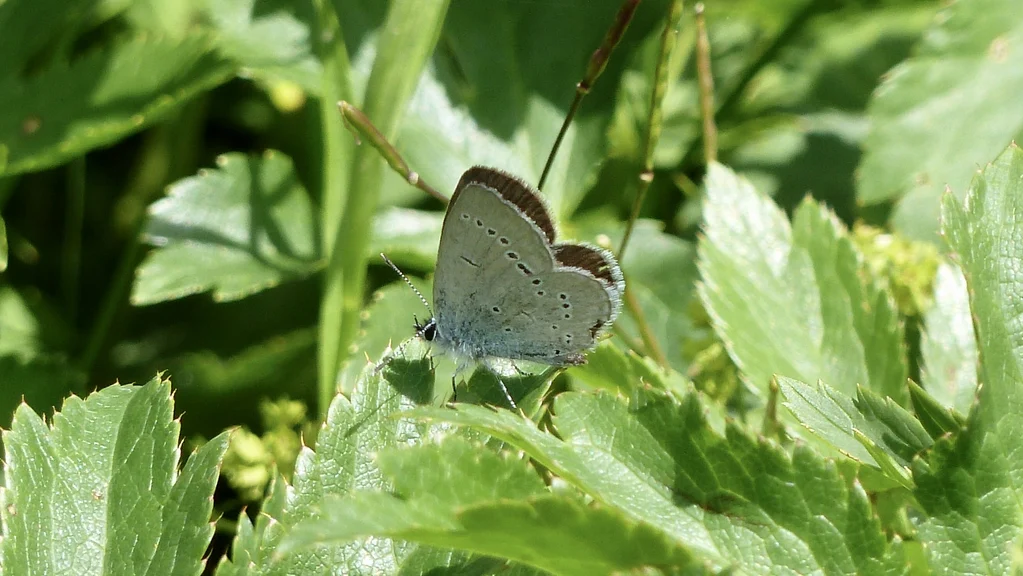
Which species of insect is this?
Cupido minimus
